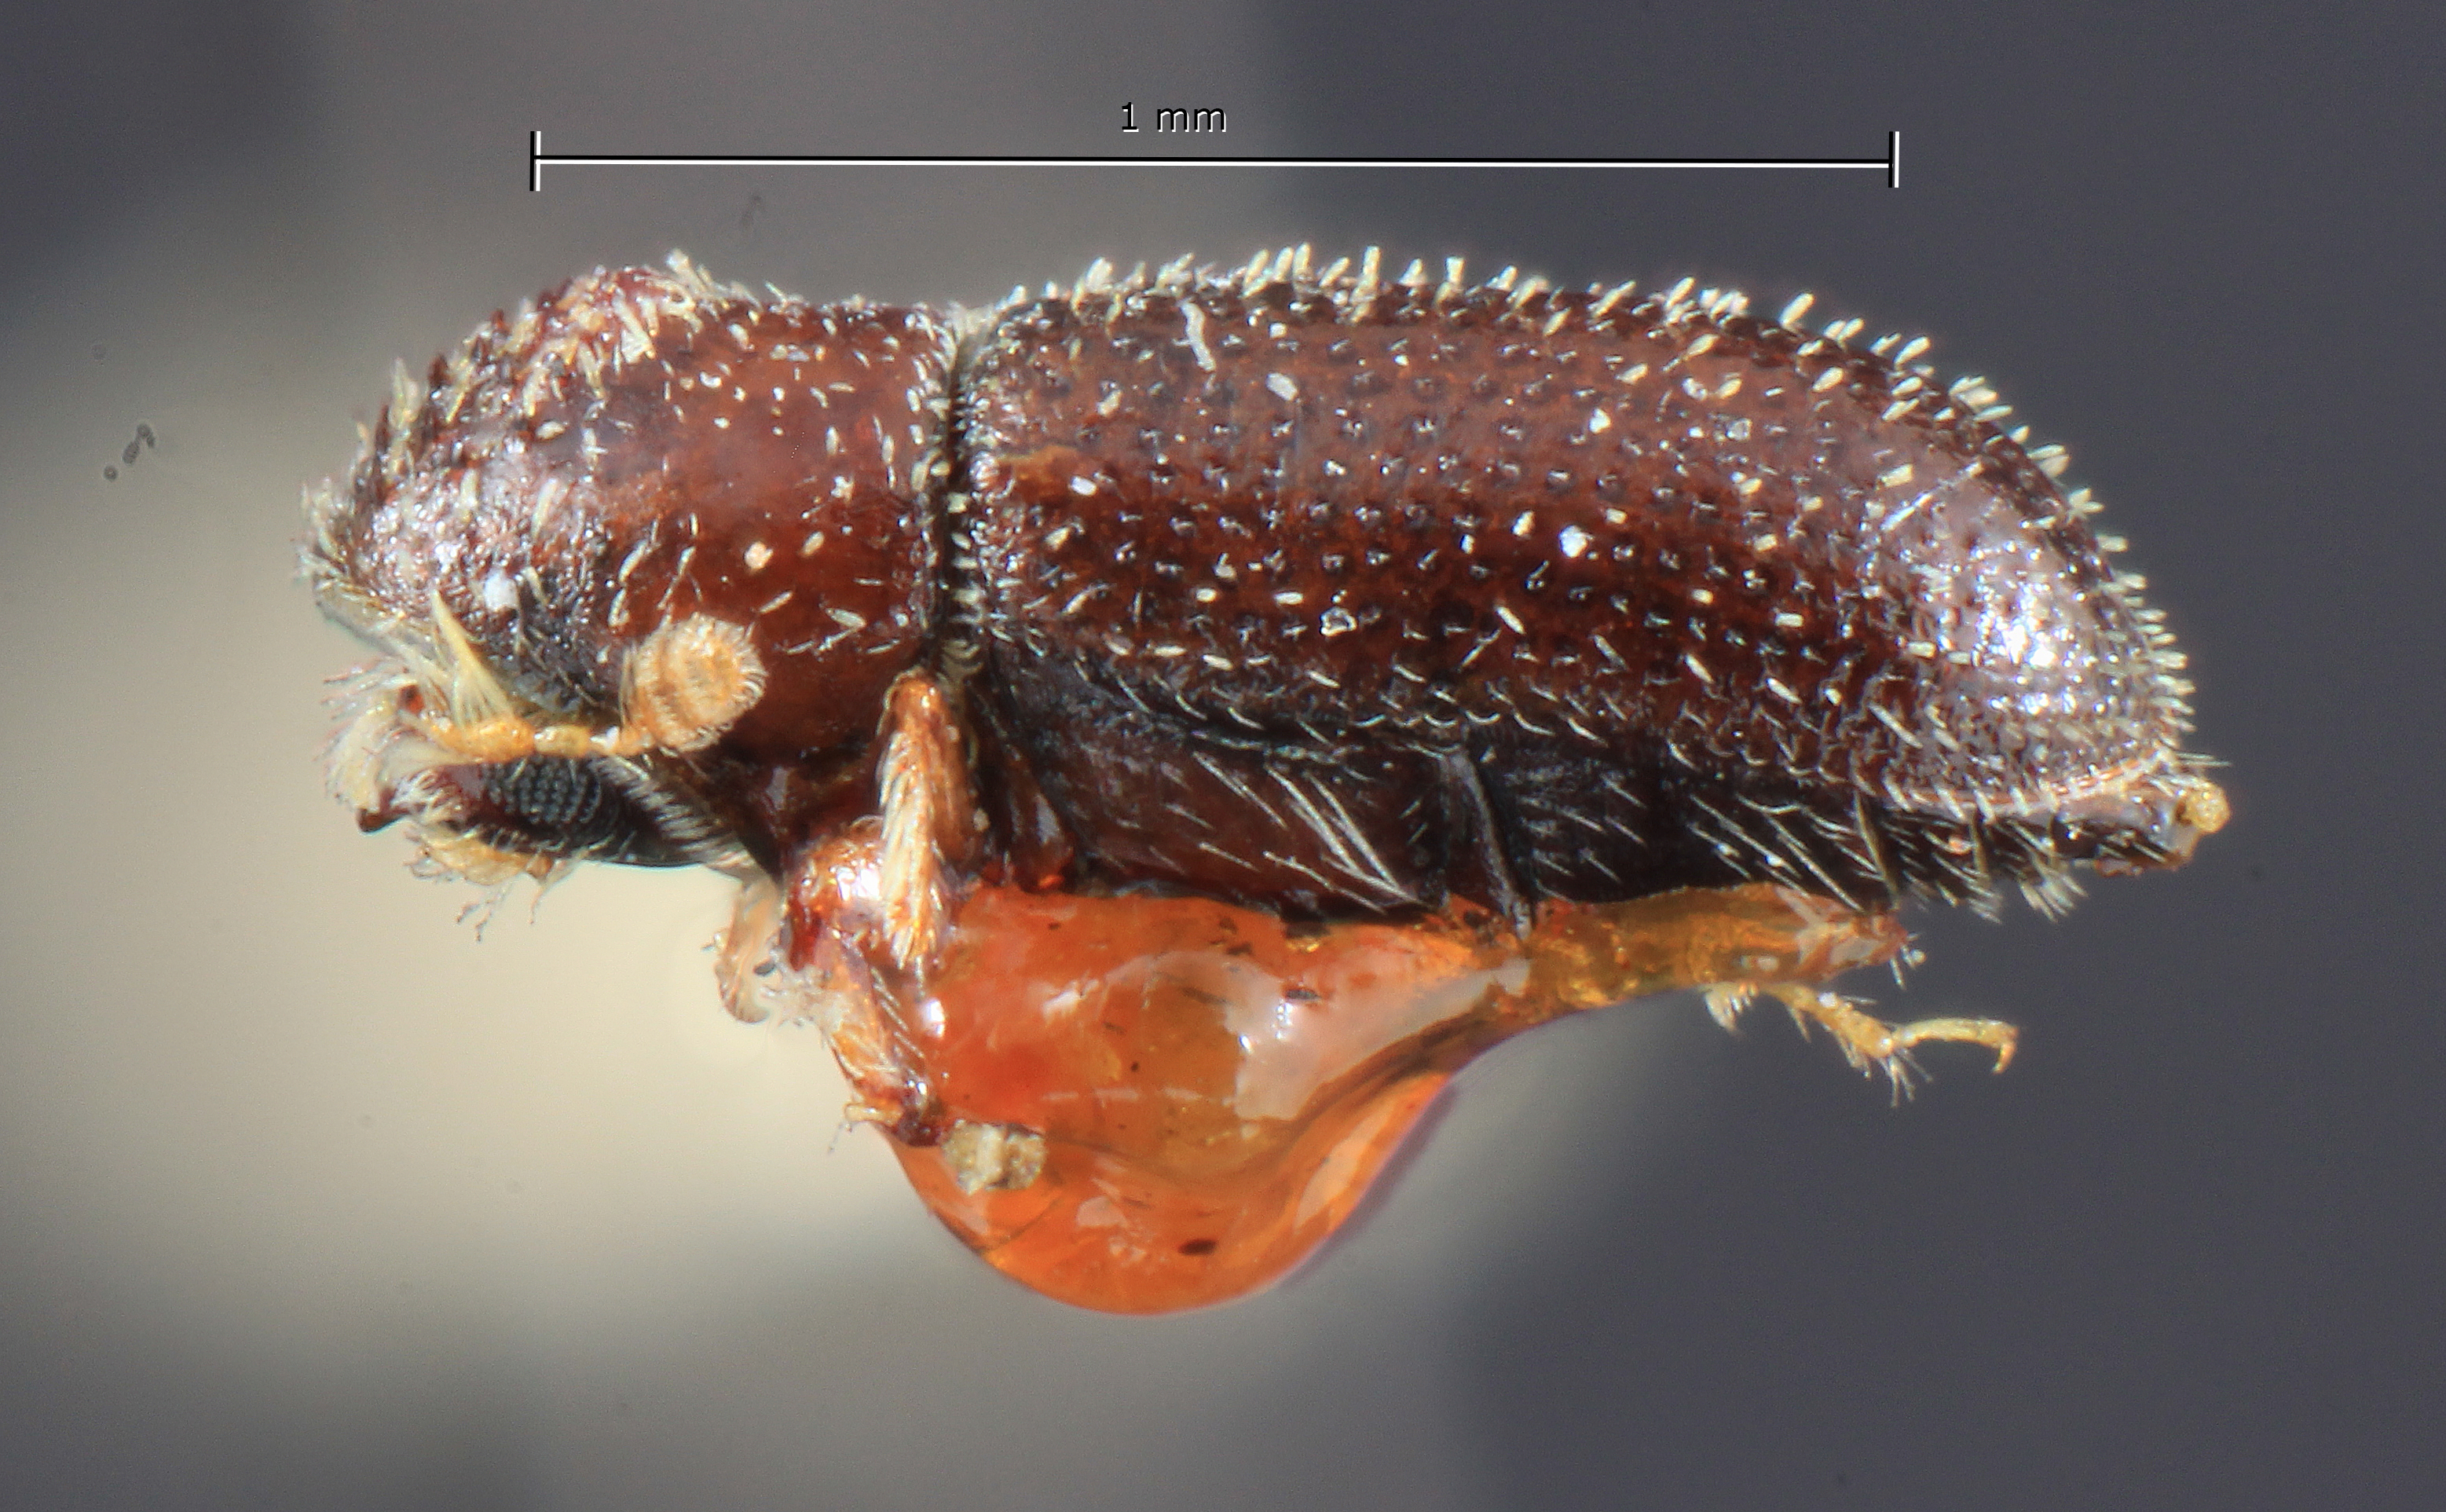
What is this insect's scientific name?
Pseudothysanoes huachucae
